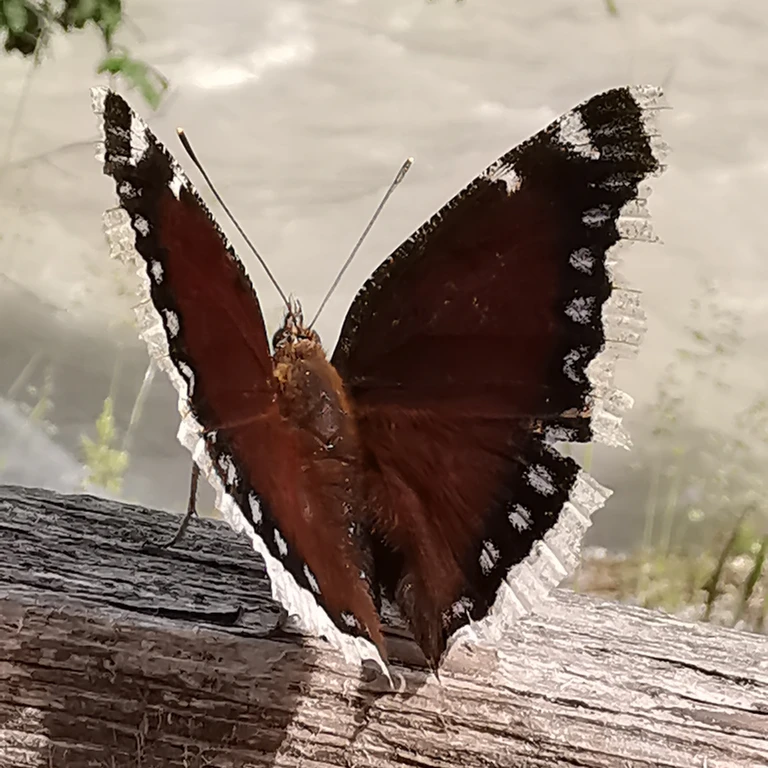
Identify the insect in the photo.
Nymphalis antiopa
